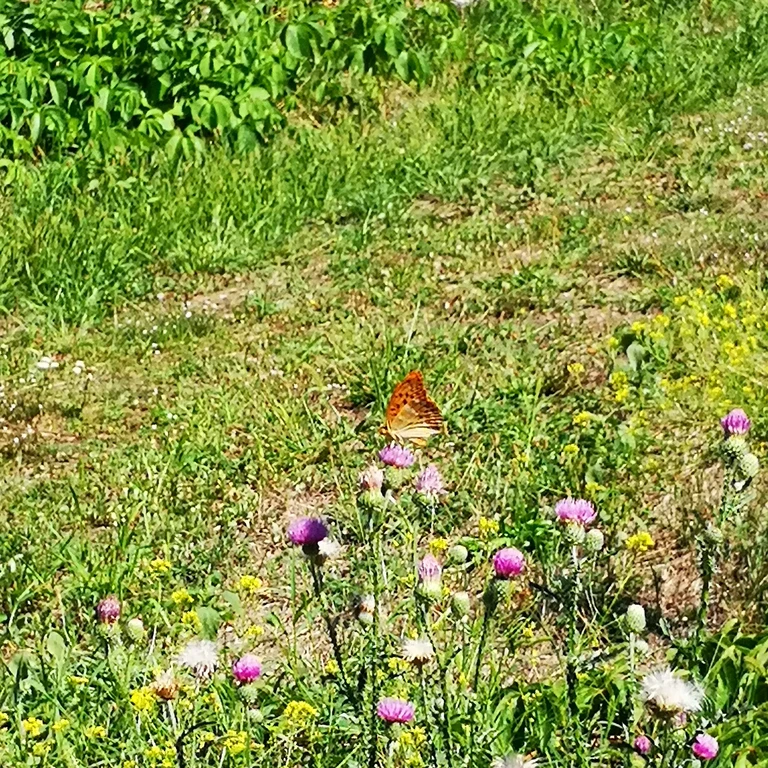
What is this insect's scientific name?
Argynnis paphia
